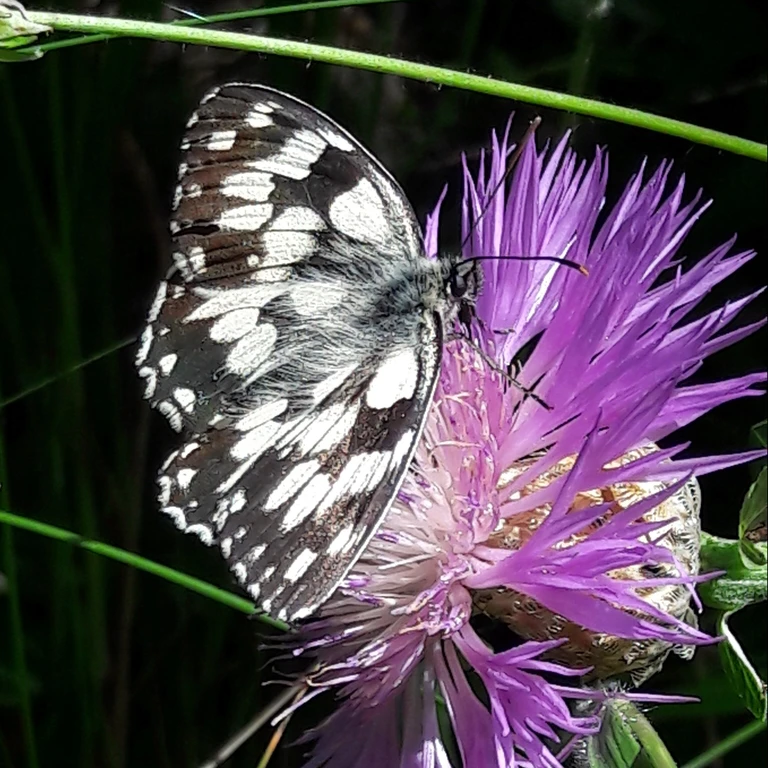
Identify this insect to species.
Melanargia galathea
